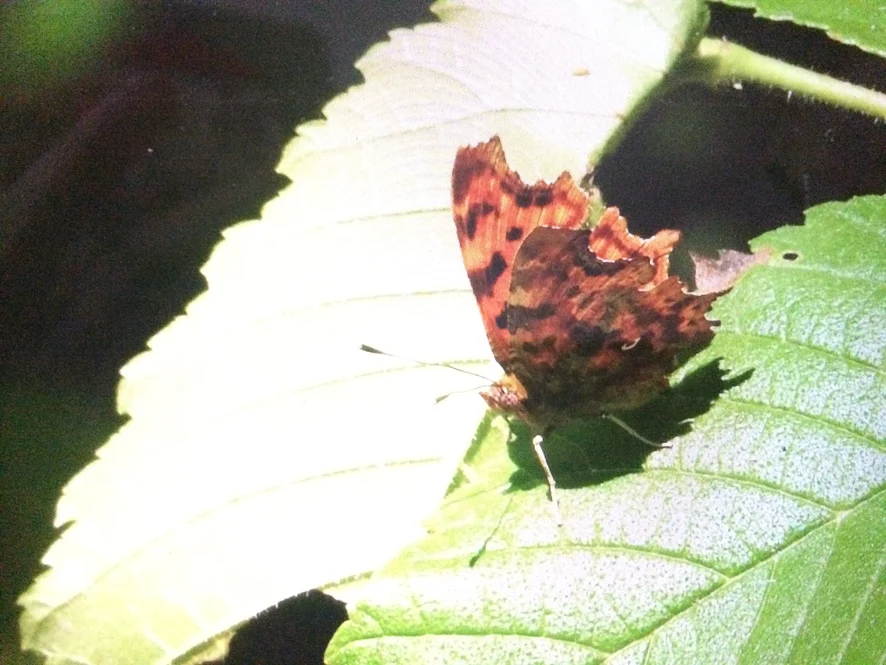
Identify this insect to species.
Polygonia c-album
